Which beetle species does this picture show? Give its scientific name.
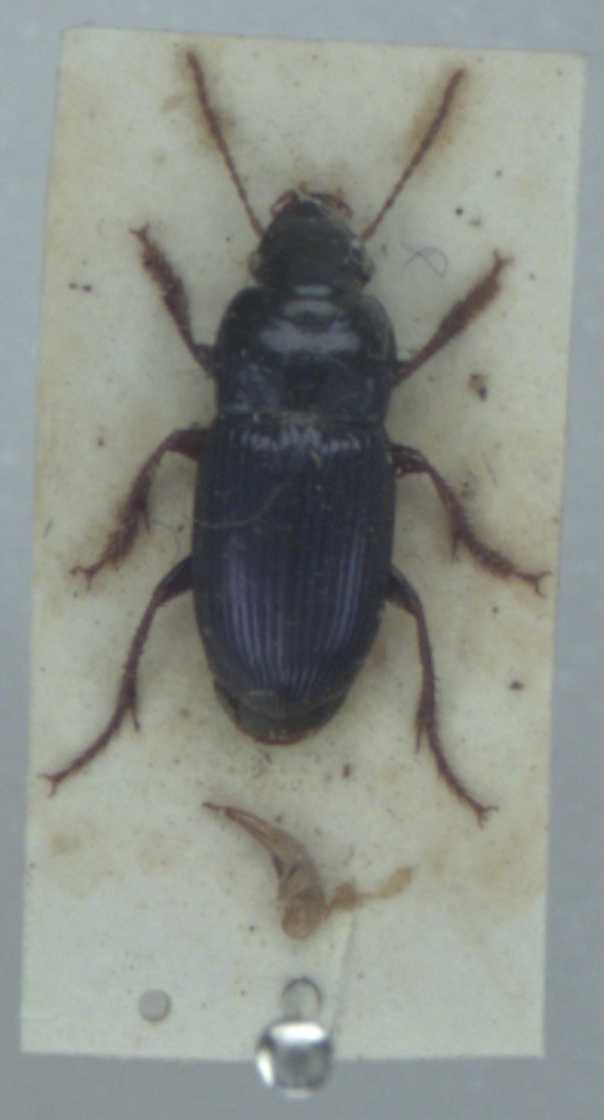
Harpalus rubripes
